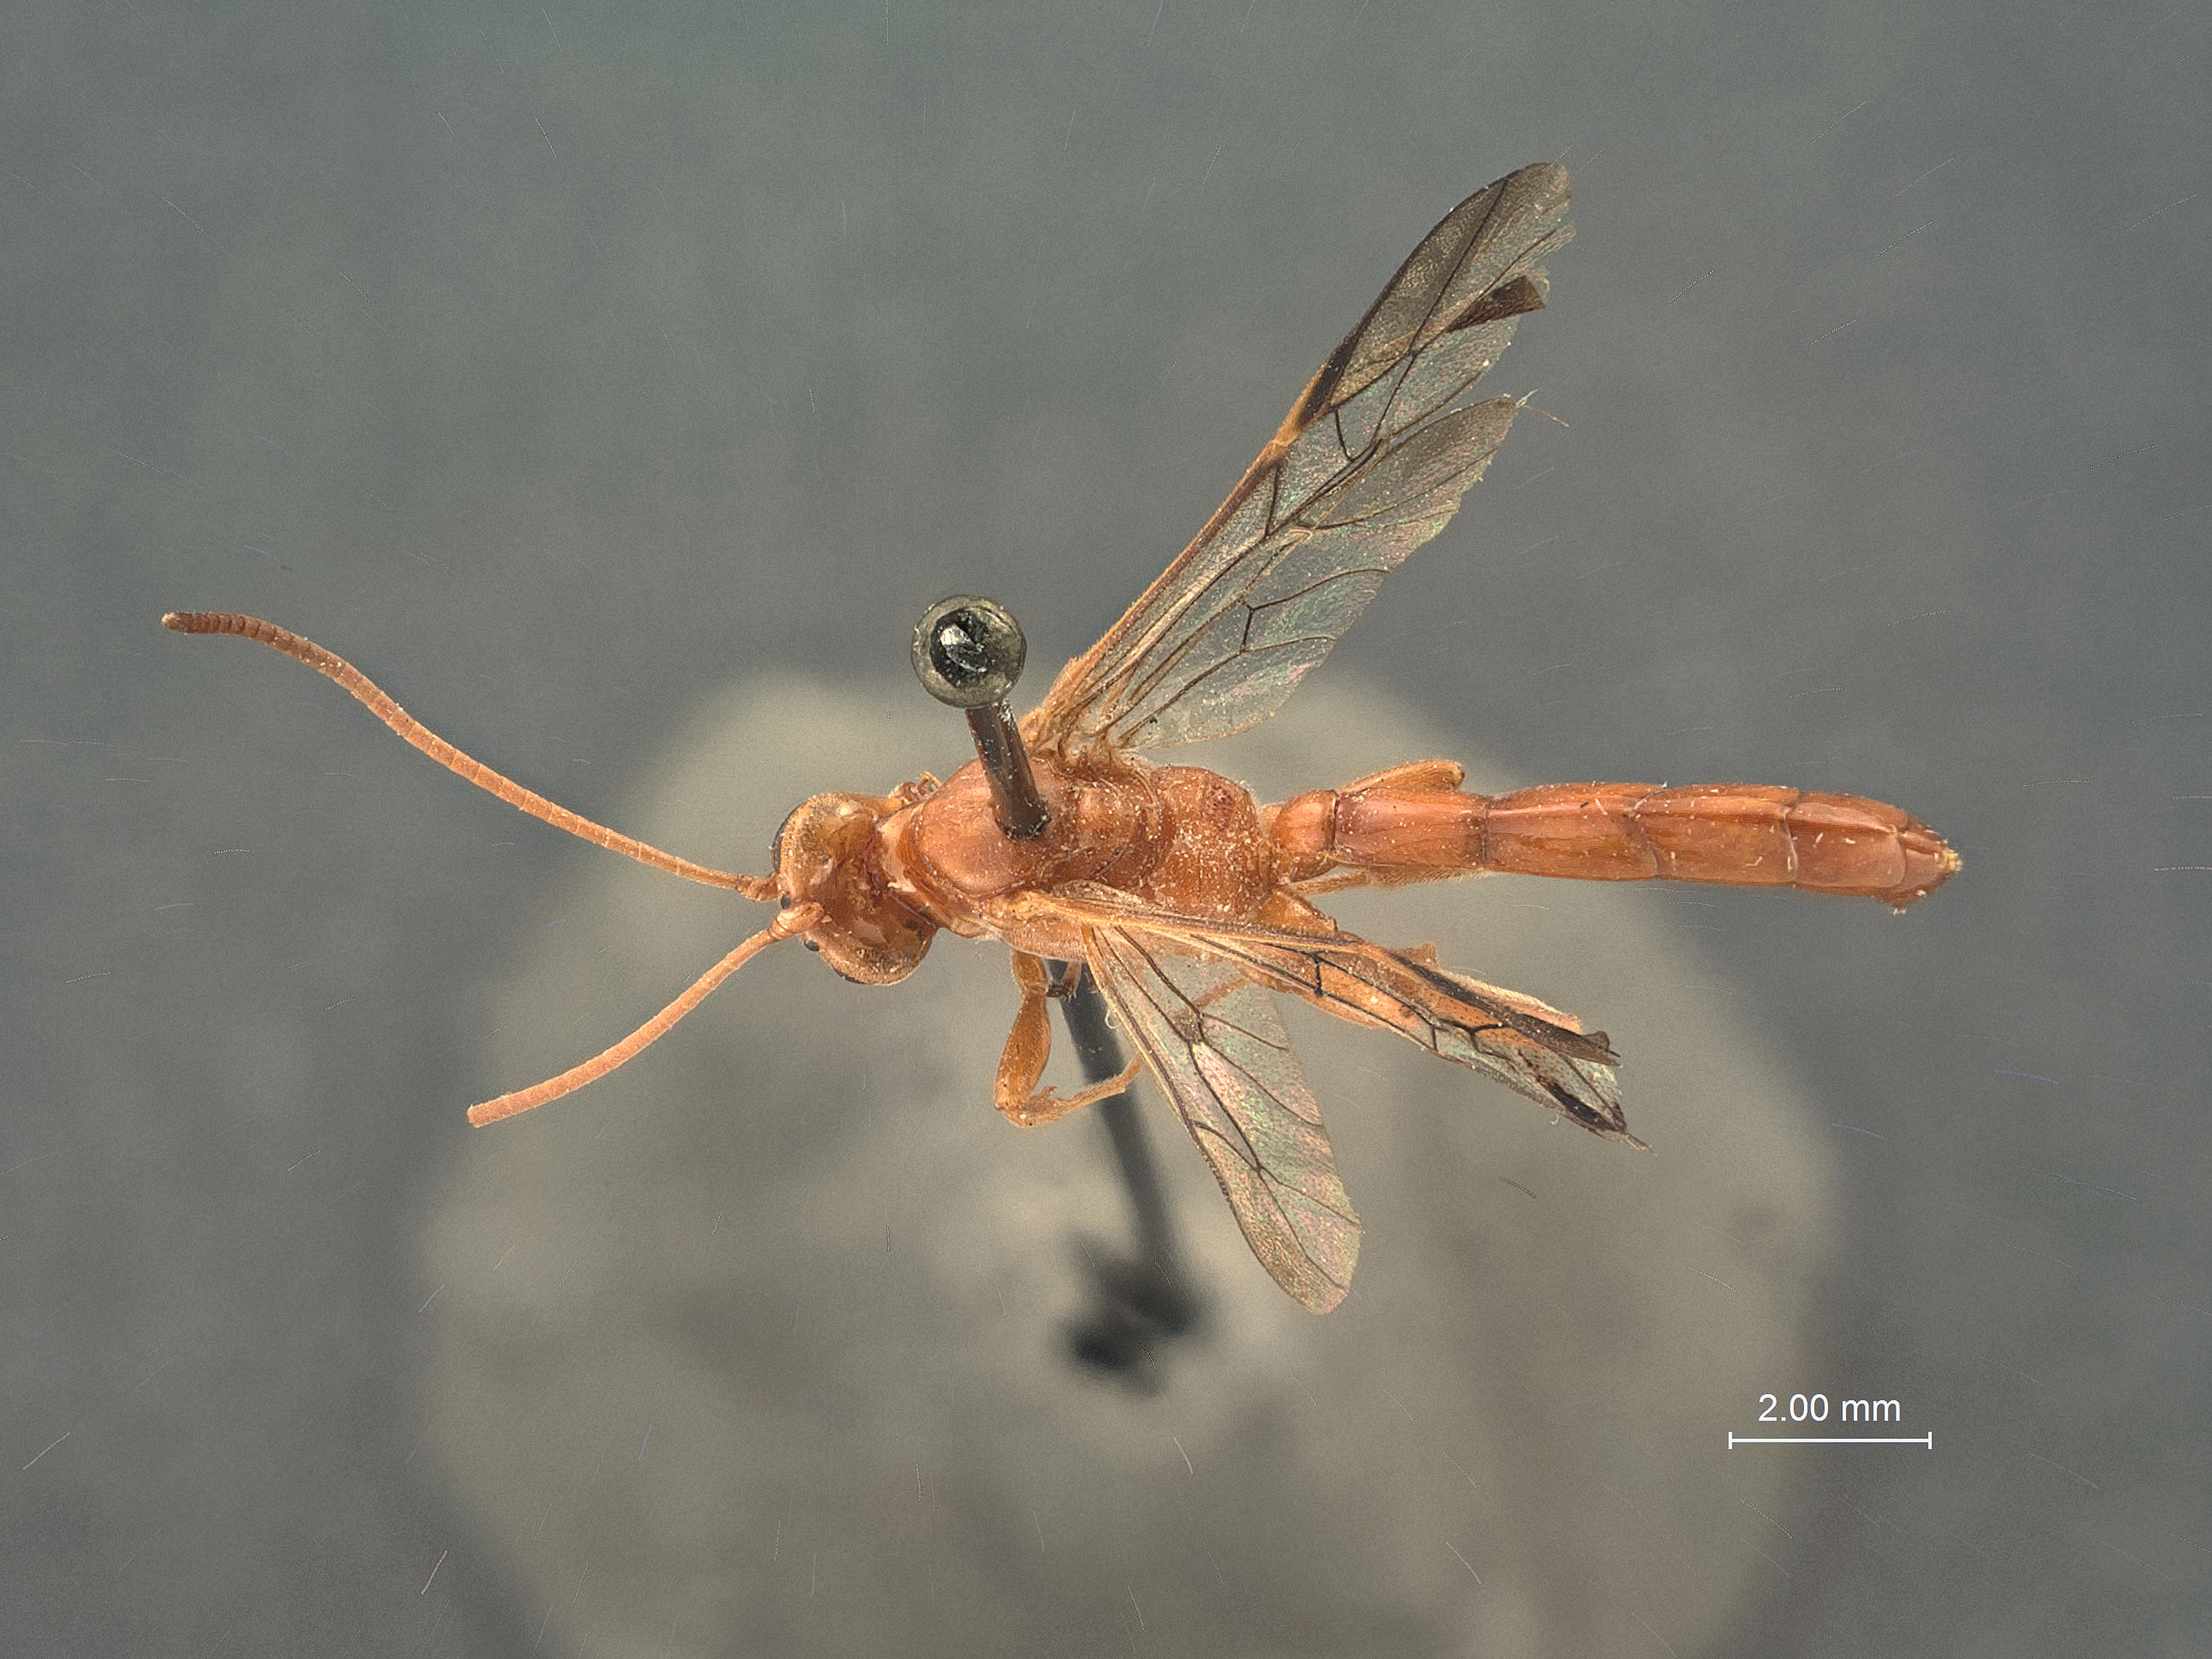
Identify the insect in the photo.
Trophophion tenuiceps
